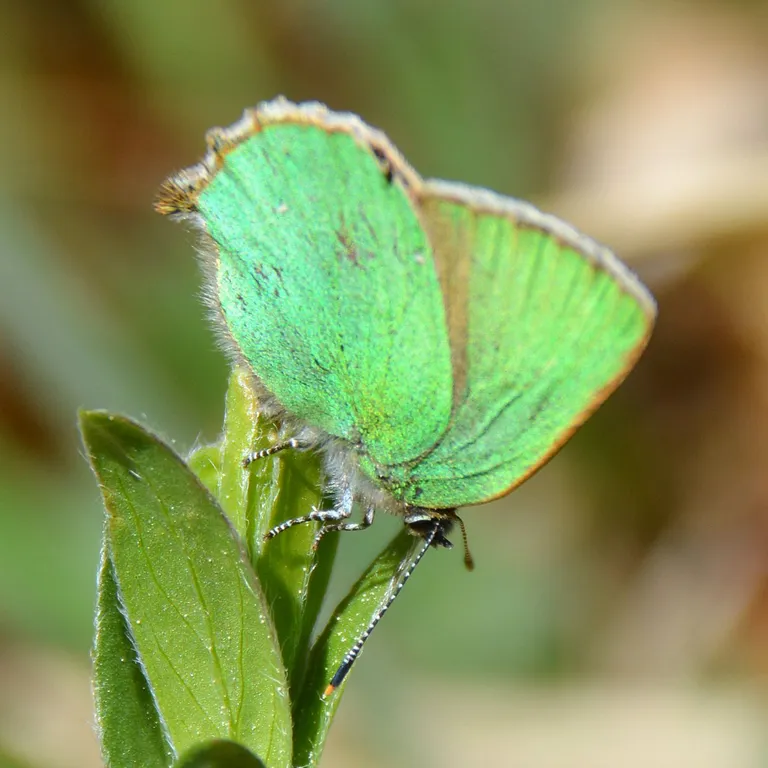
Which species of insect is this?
Callophrys rubi
